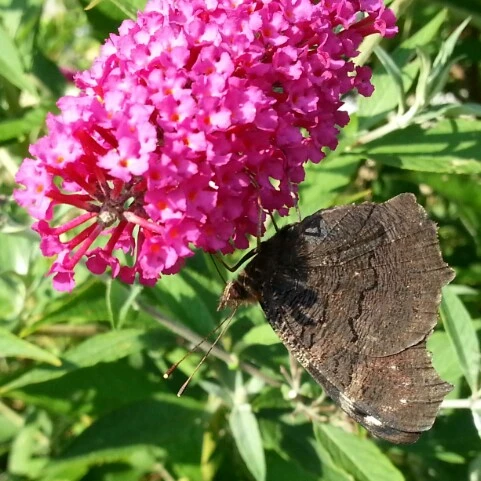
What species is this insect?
Aglais io
